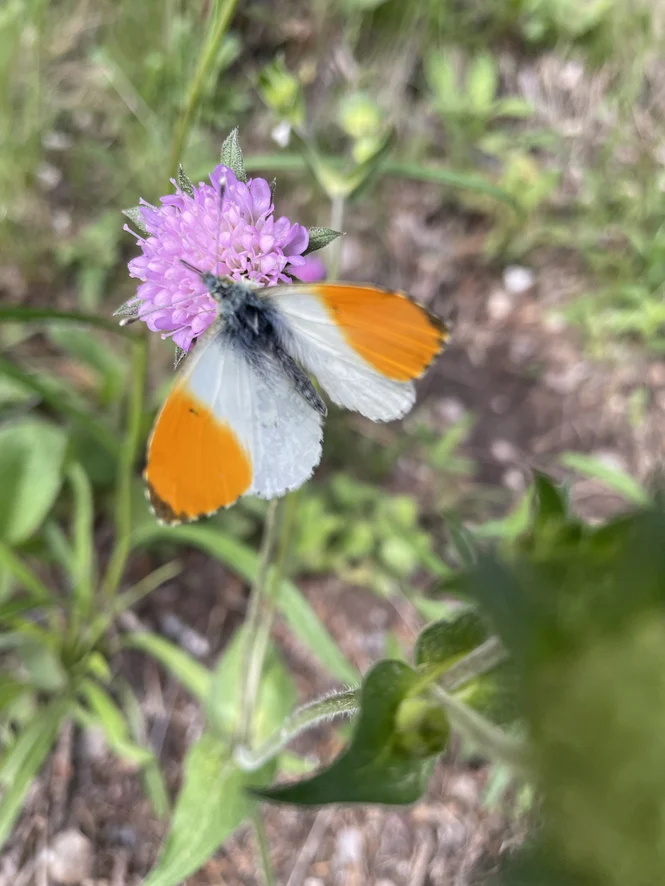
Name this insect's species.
Anthocharis cardamines
